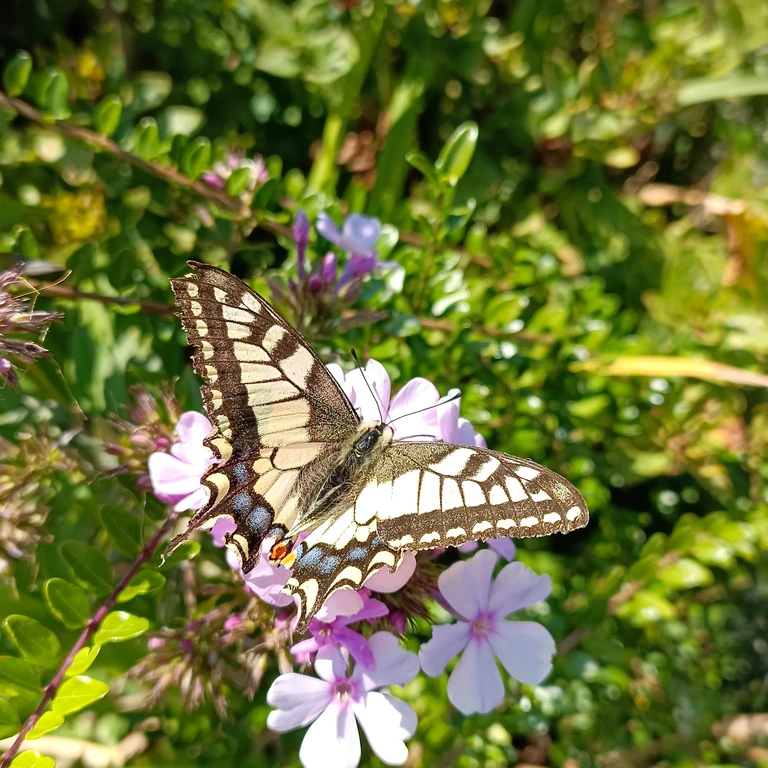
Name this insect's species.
Papilio machaon
